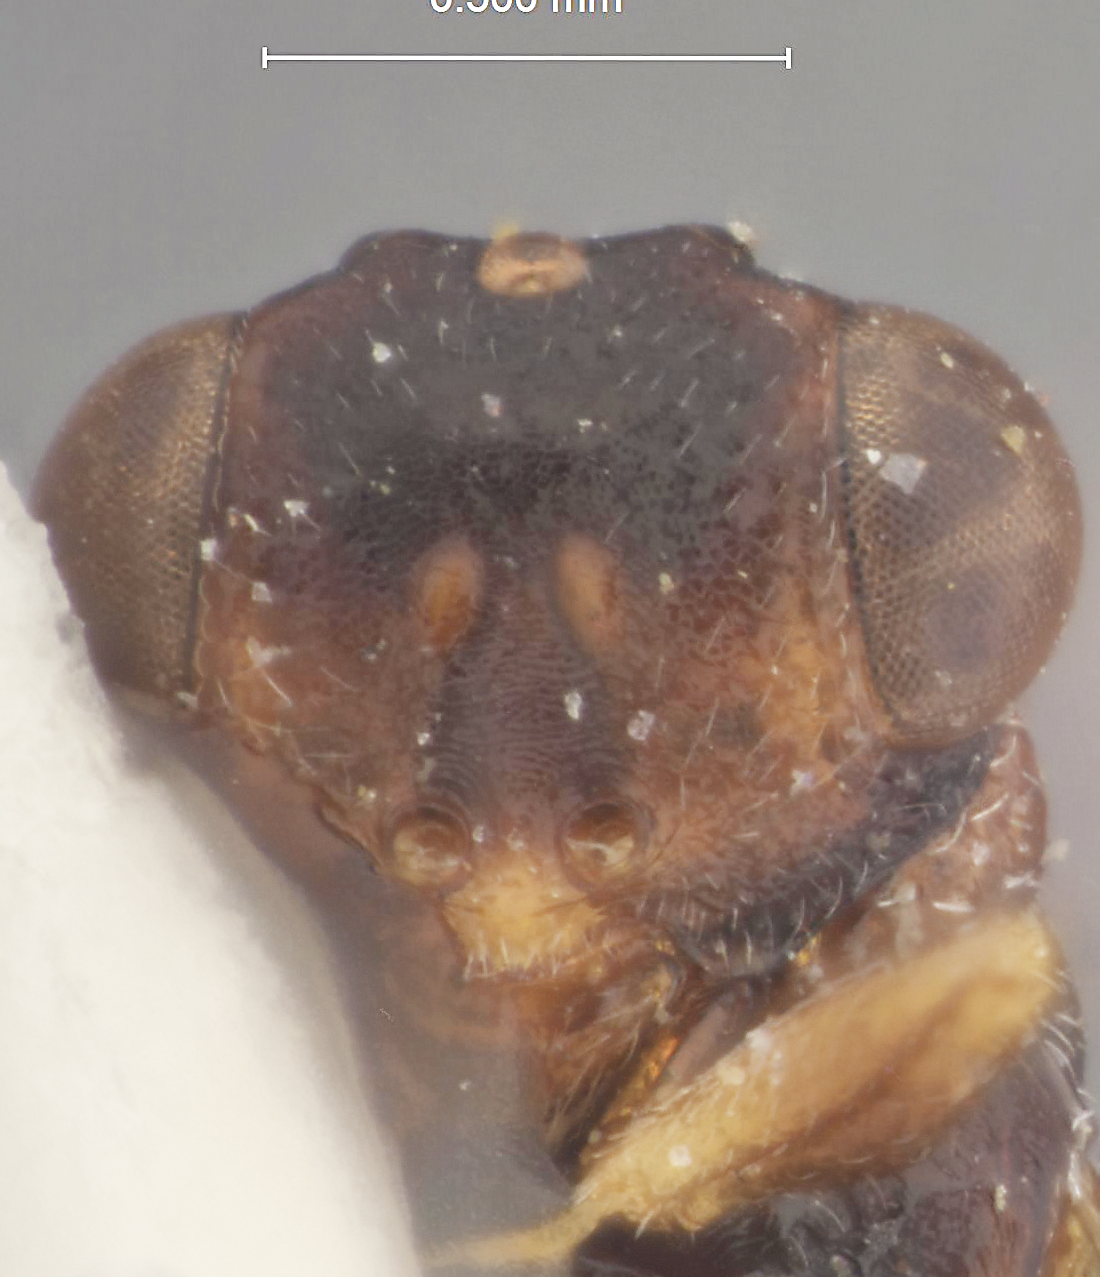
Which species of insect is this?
Arretocera ophiomontana
